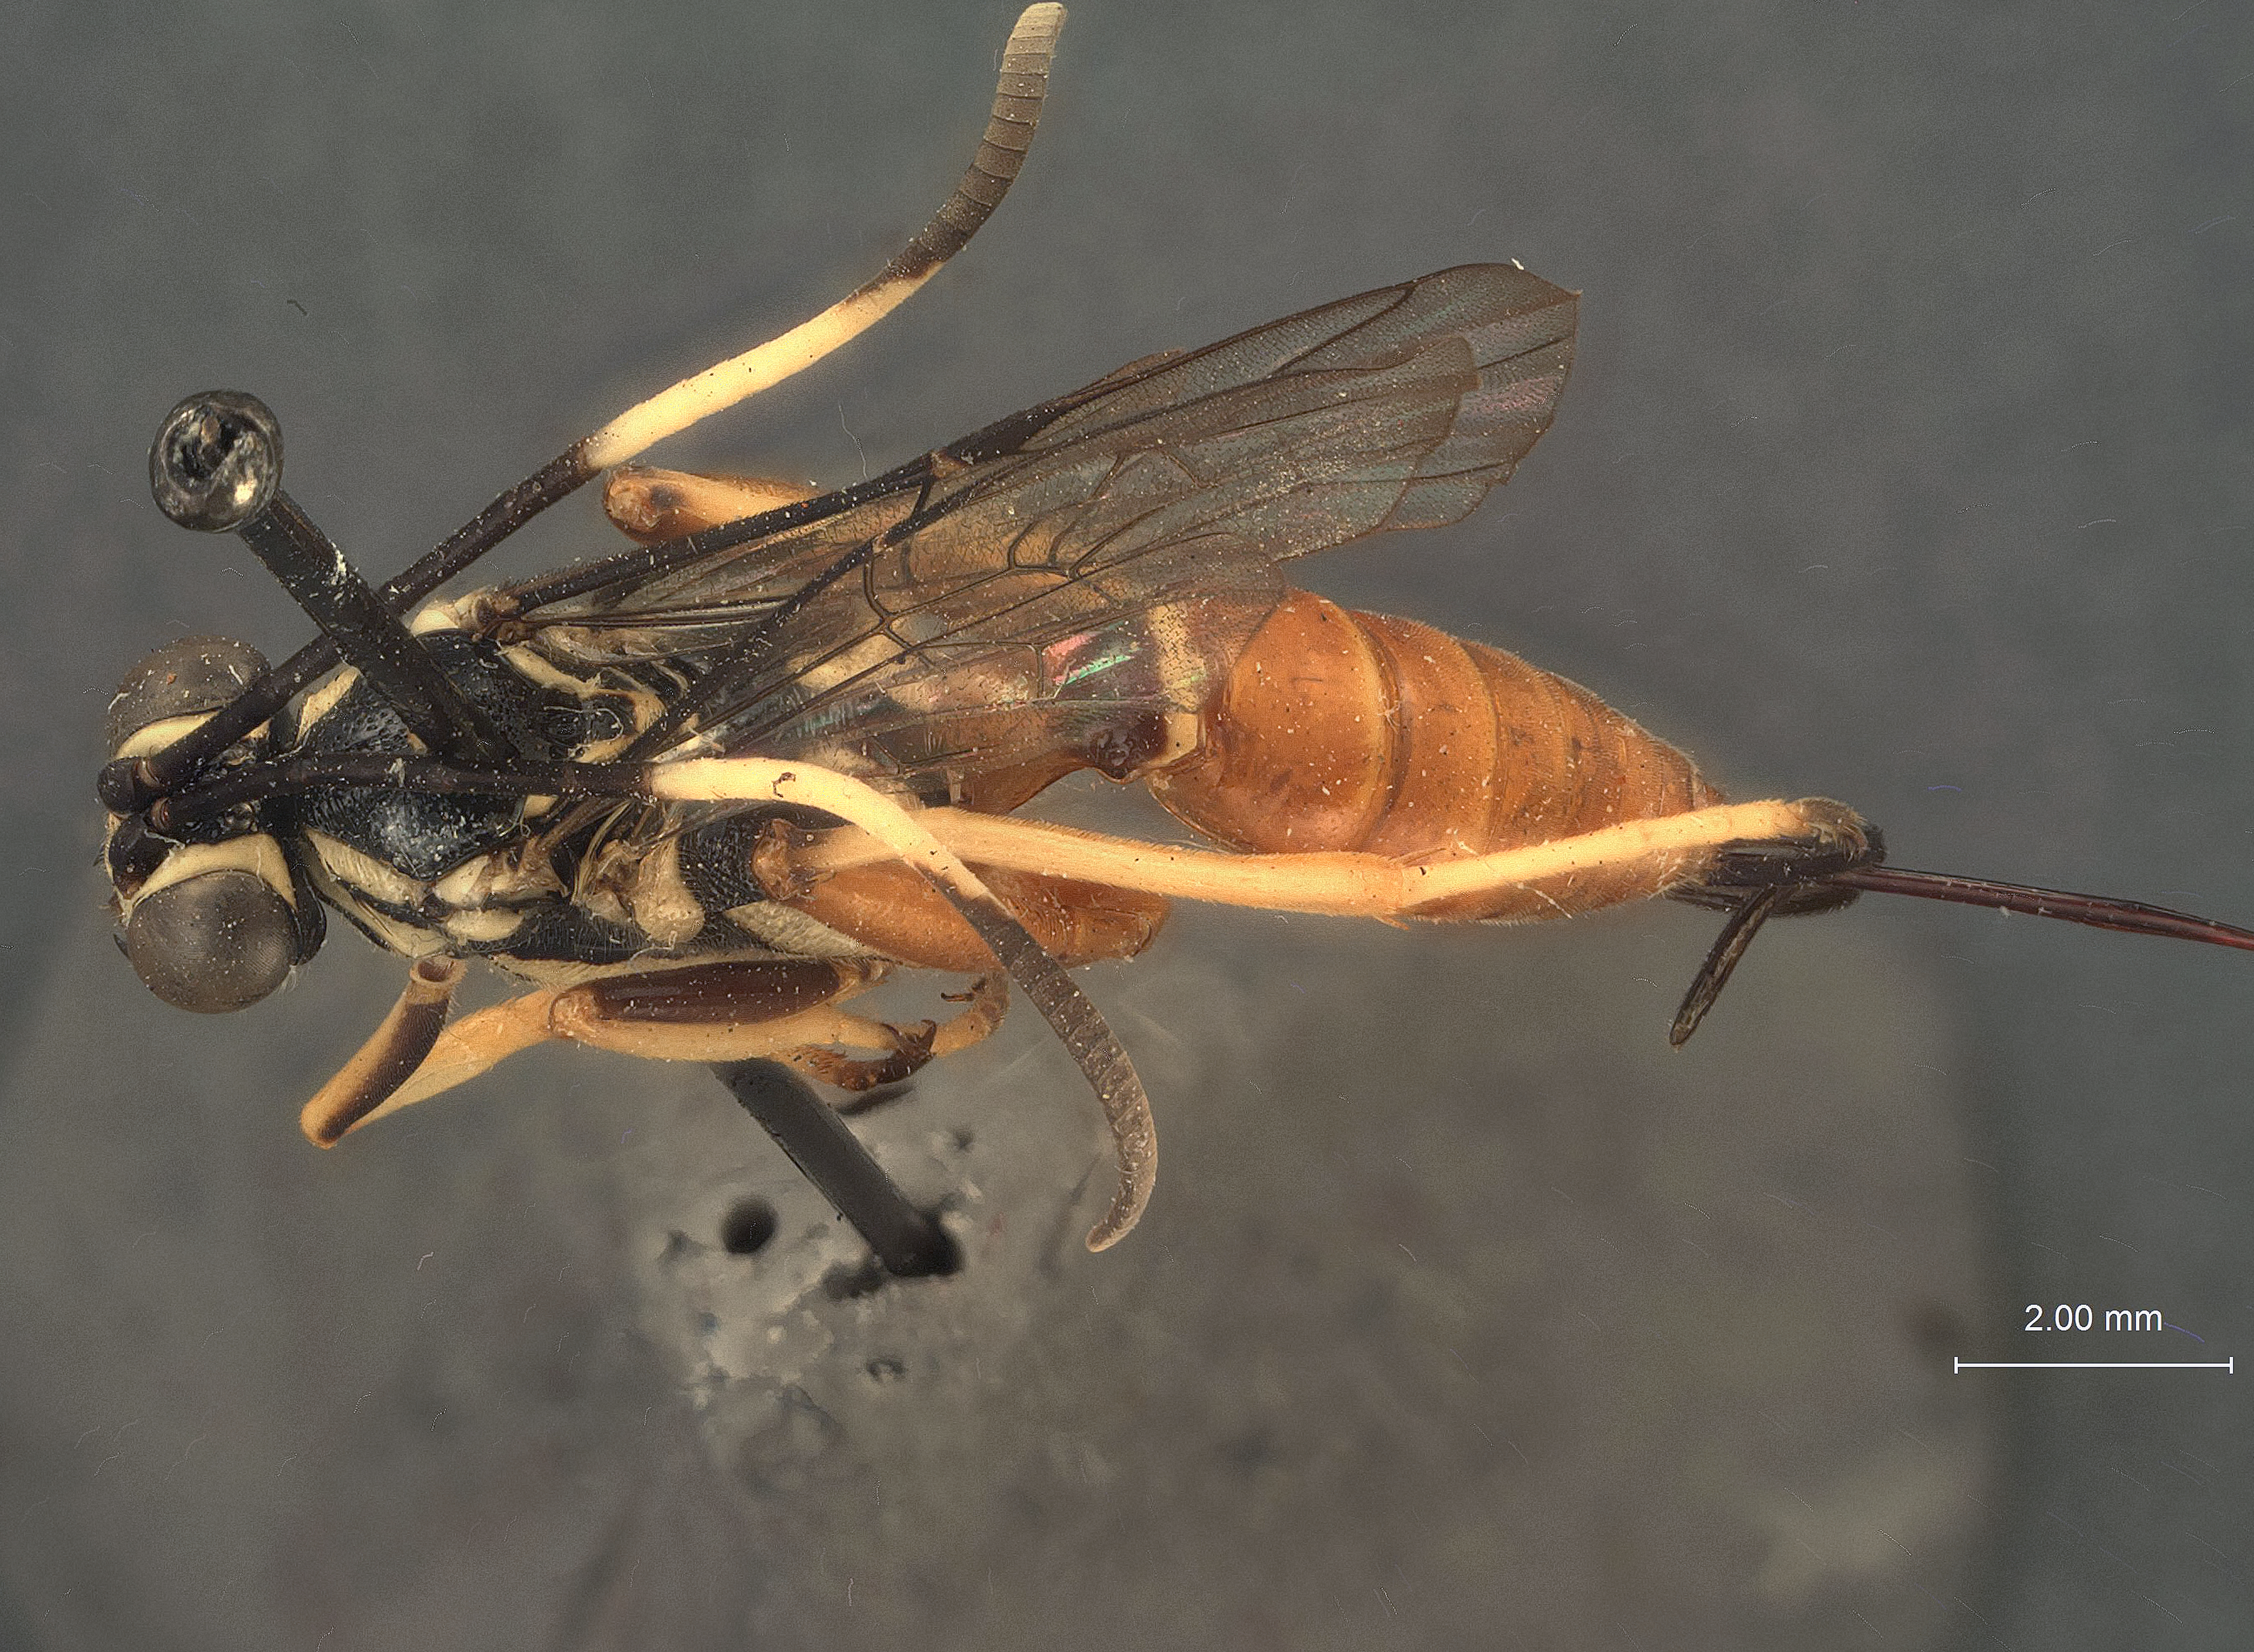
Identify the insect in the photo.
Cryptanura isthmus
